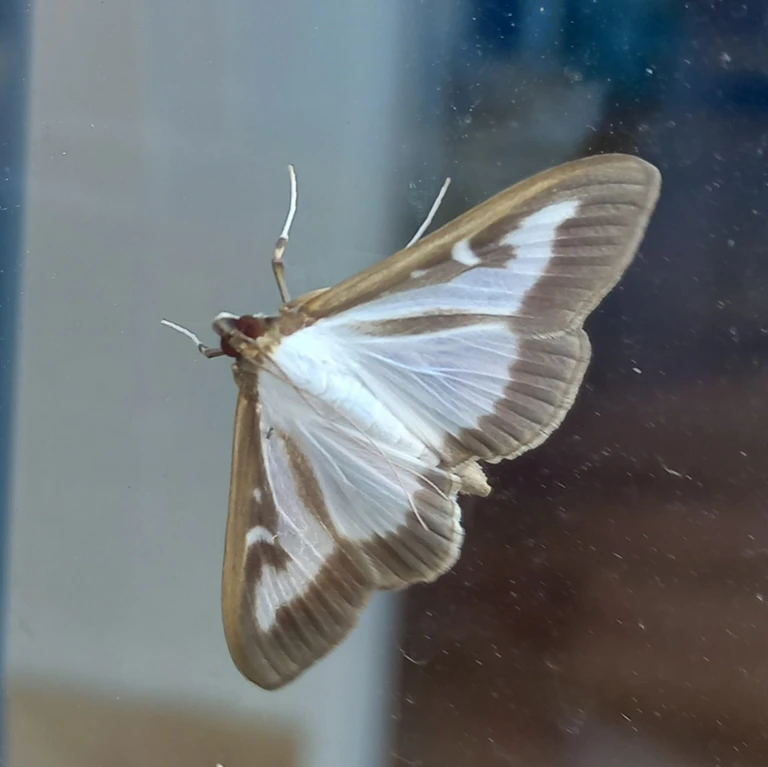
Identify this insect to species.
Cydalima perspectalis
